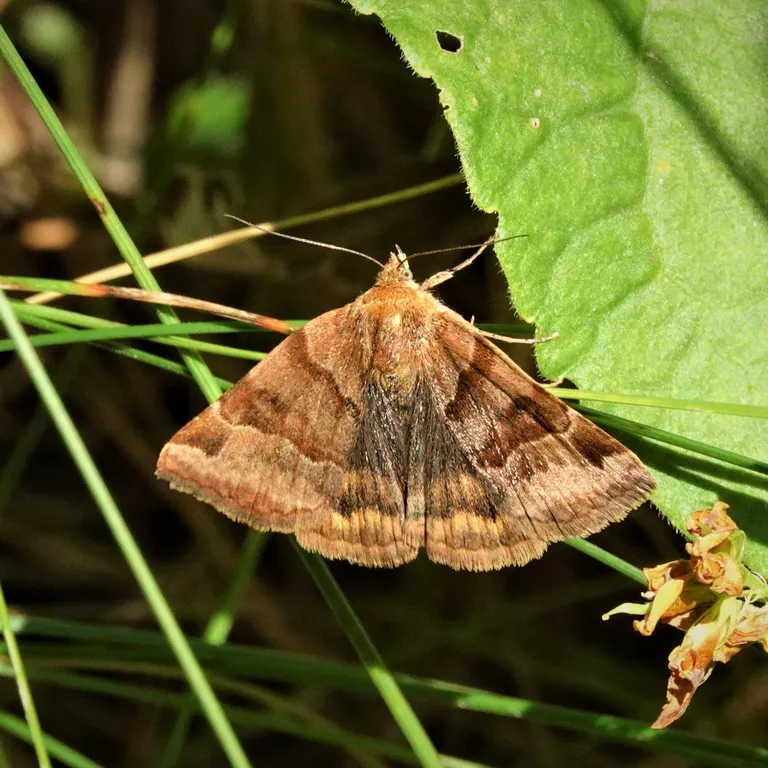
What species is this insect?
Euclidia glyphica
